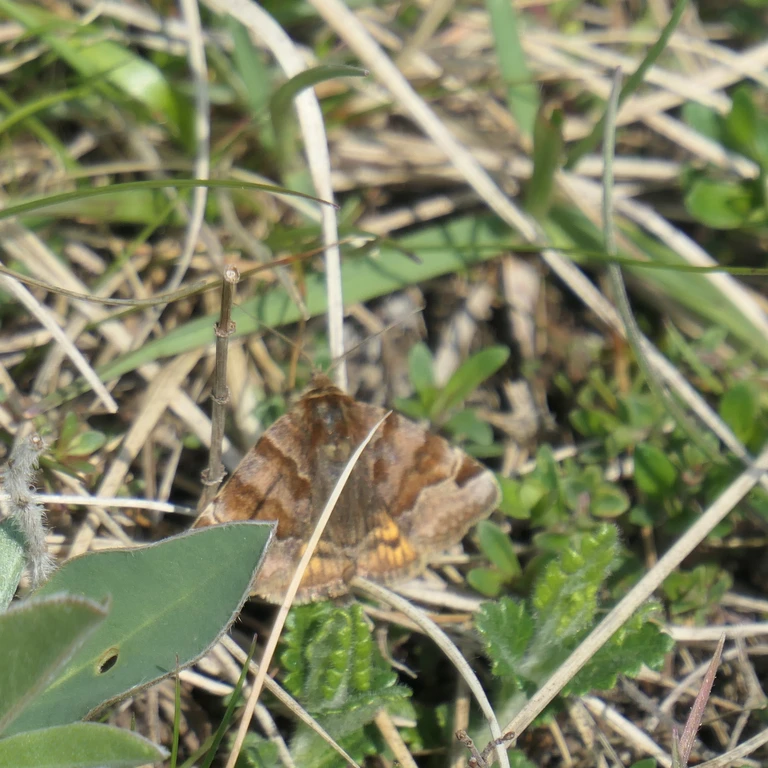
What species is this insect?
Euclidia glyphica
